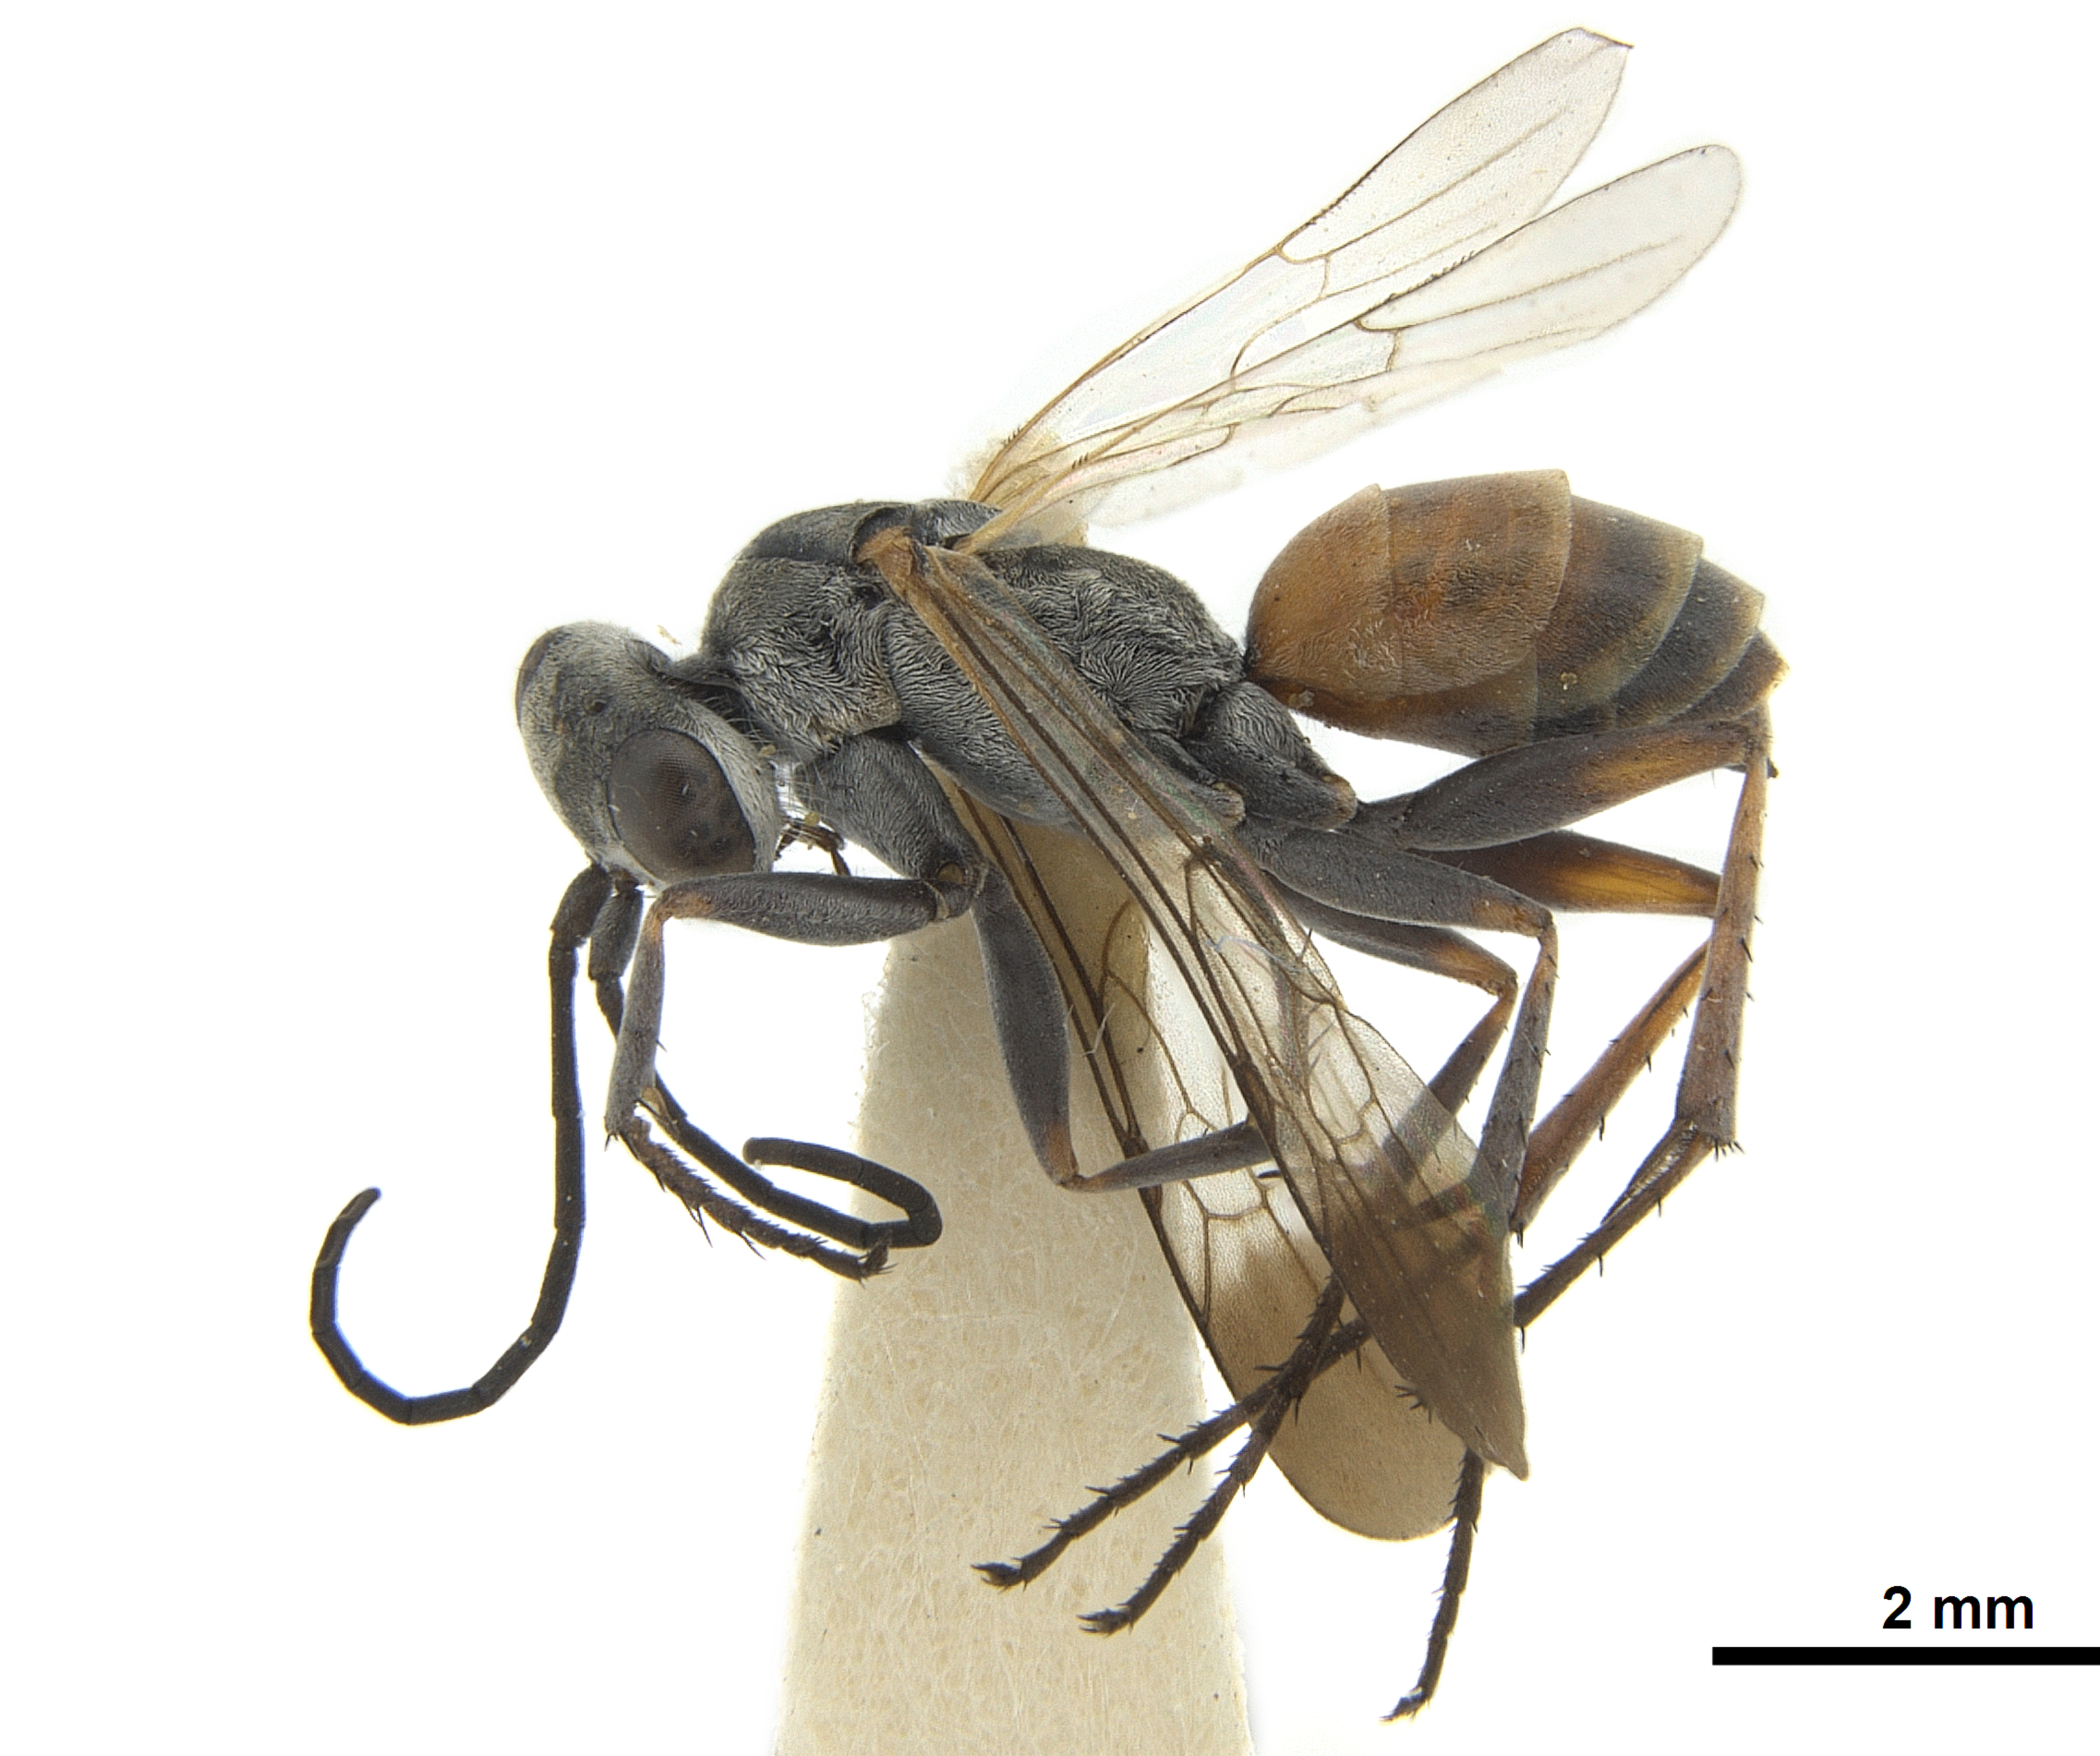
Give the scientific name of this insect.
Dasyagetes secretus (also Tachyagetes secretus)
